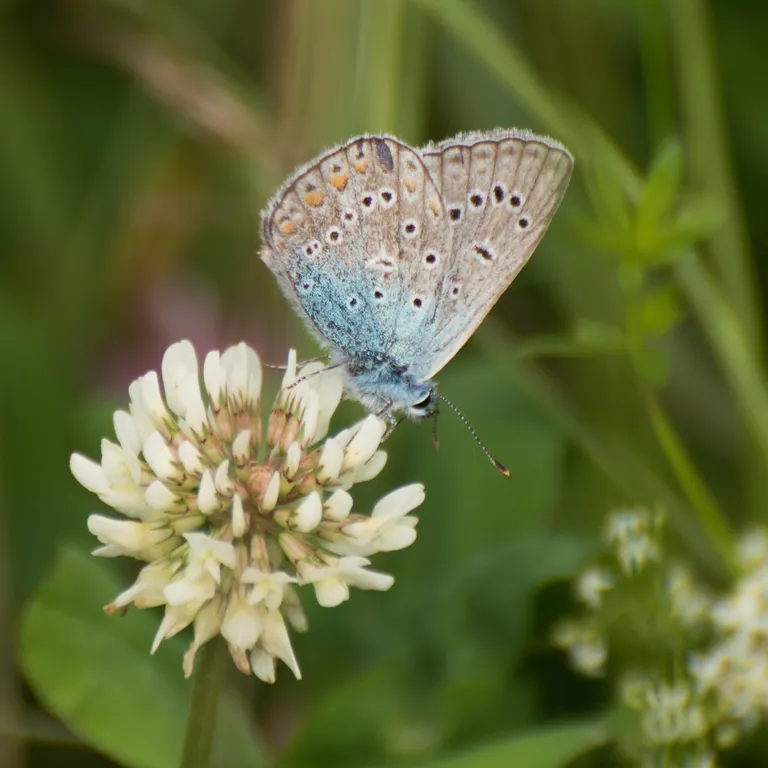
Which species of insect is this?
Polyommatus icarus
